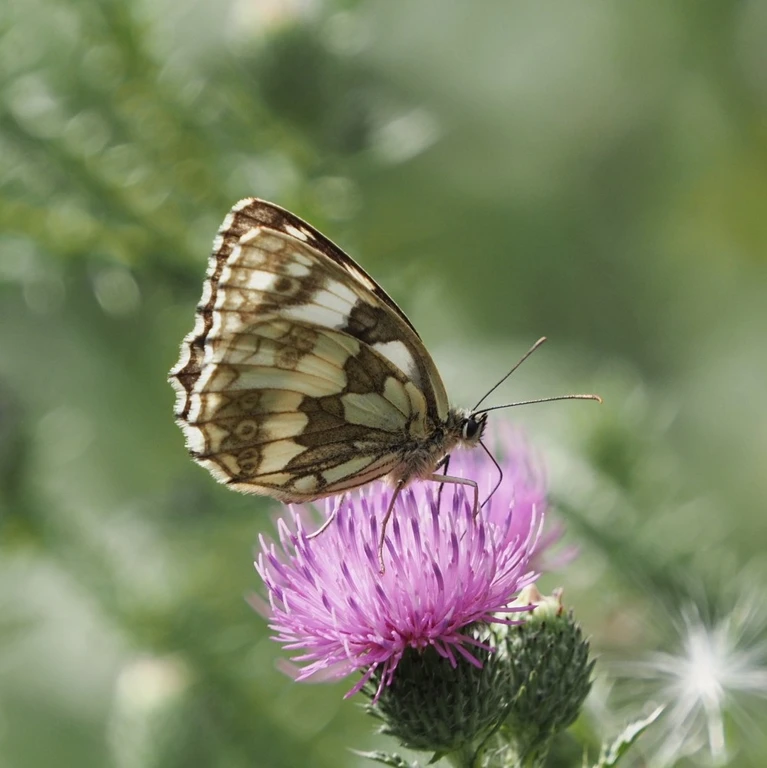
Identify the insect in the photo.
Melanargia galathea
